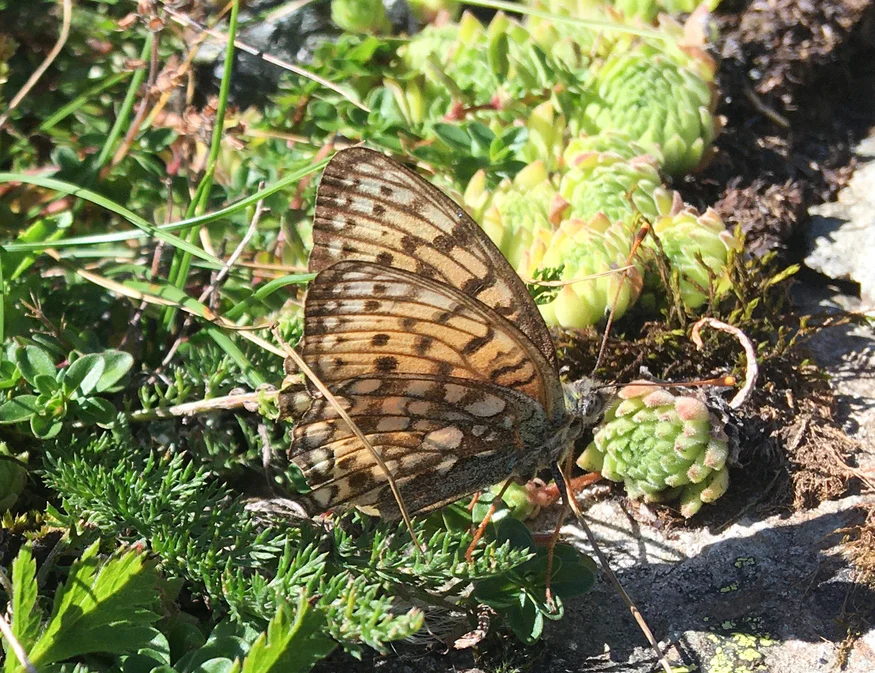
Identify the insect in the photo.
Fabriciana niobe
